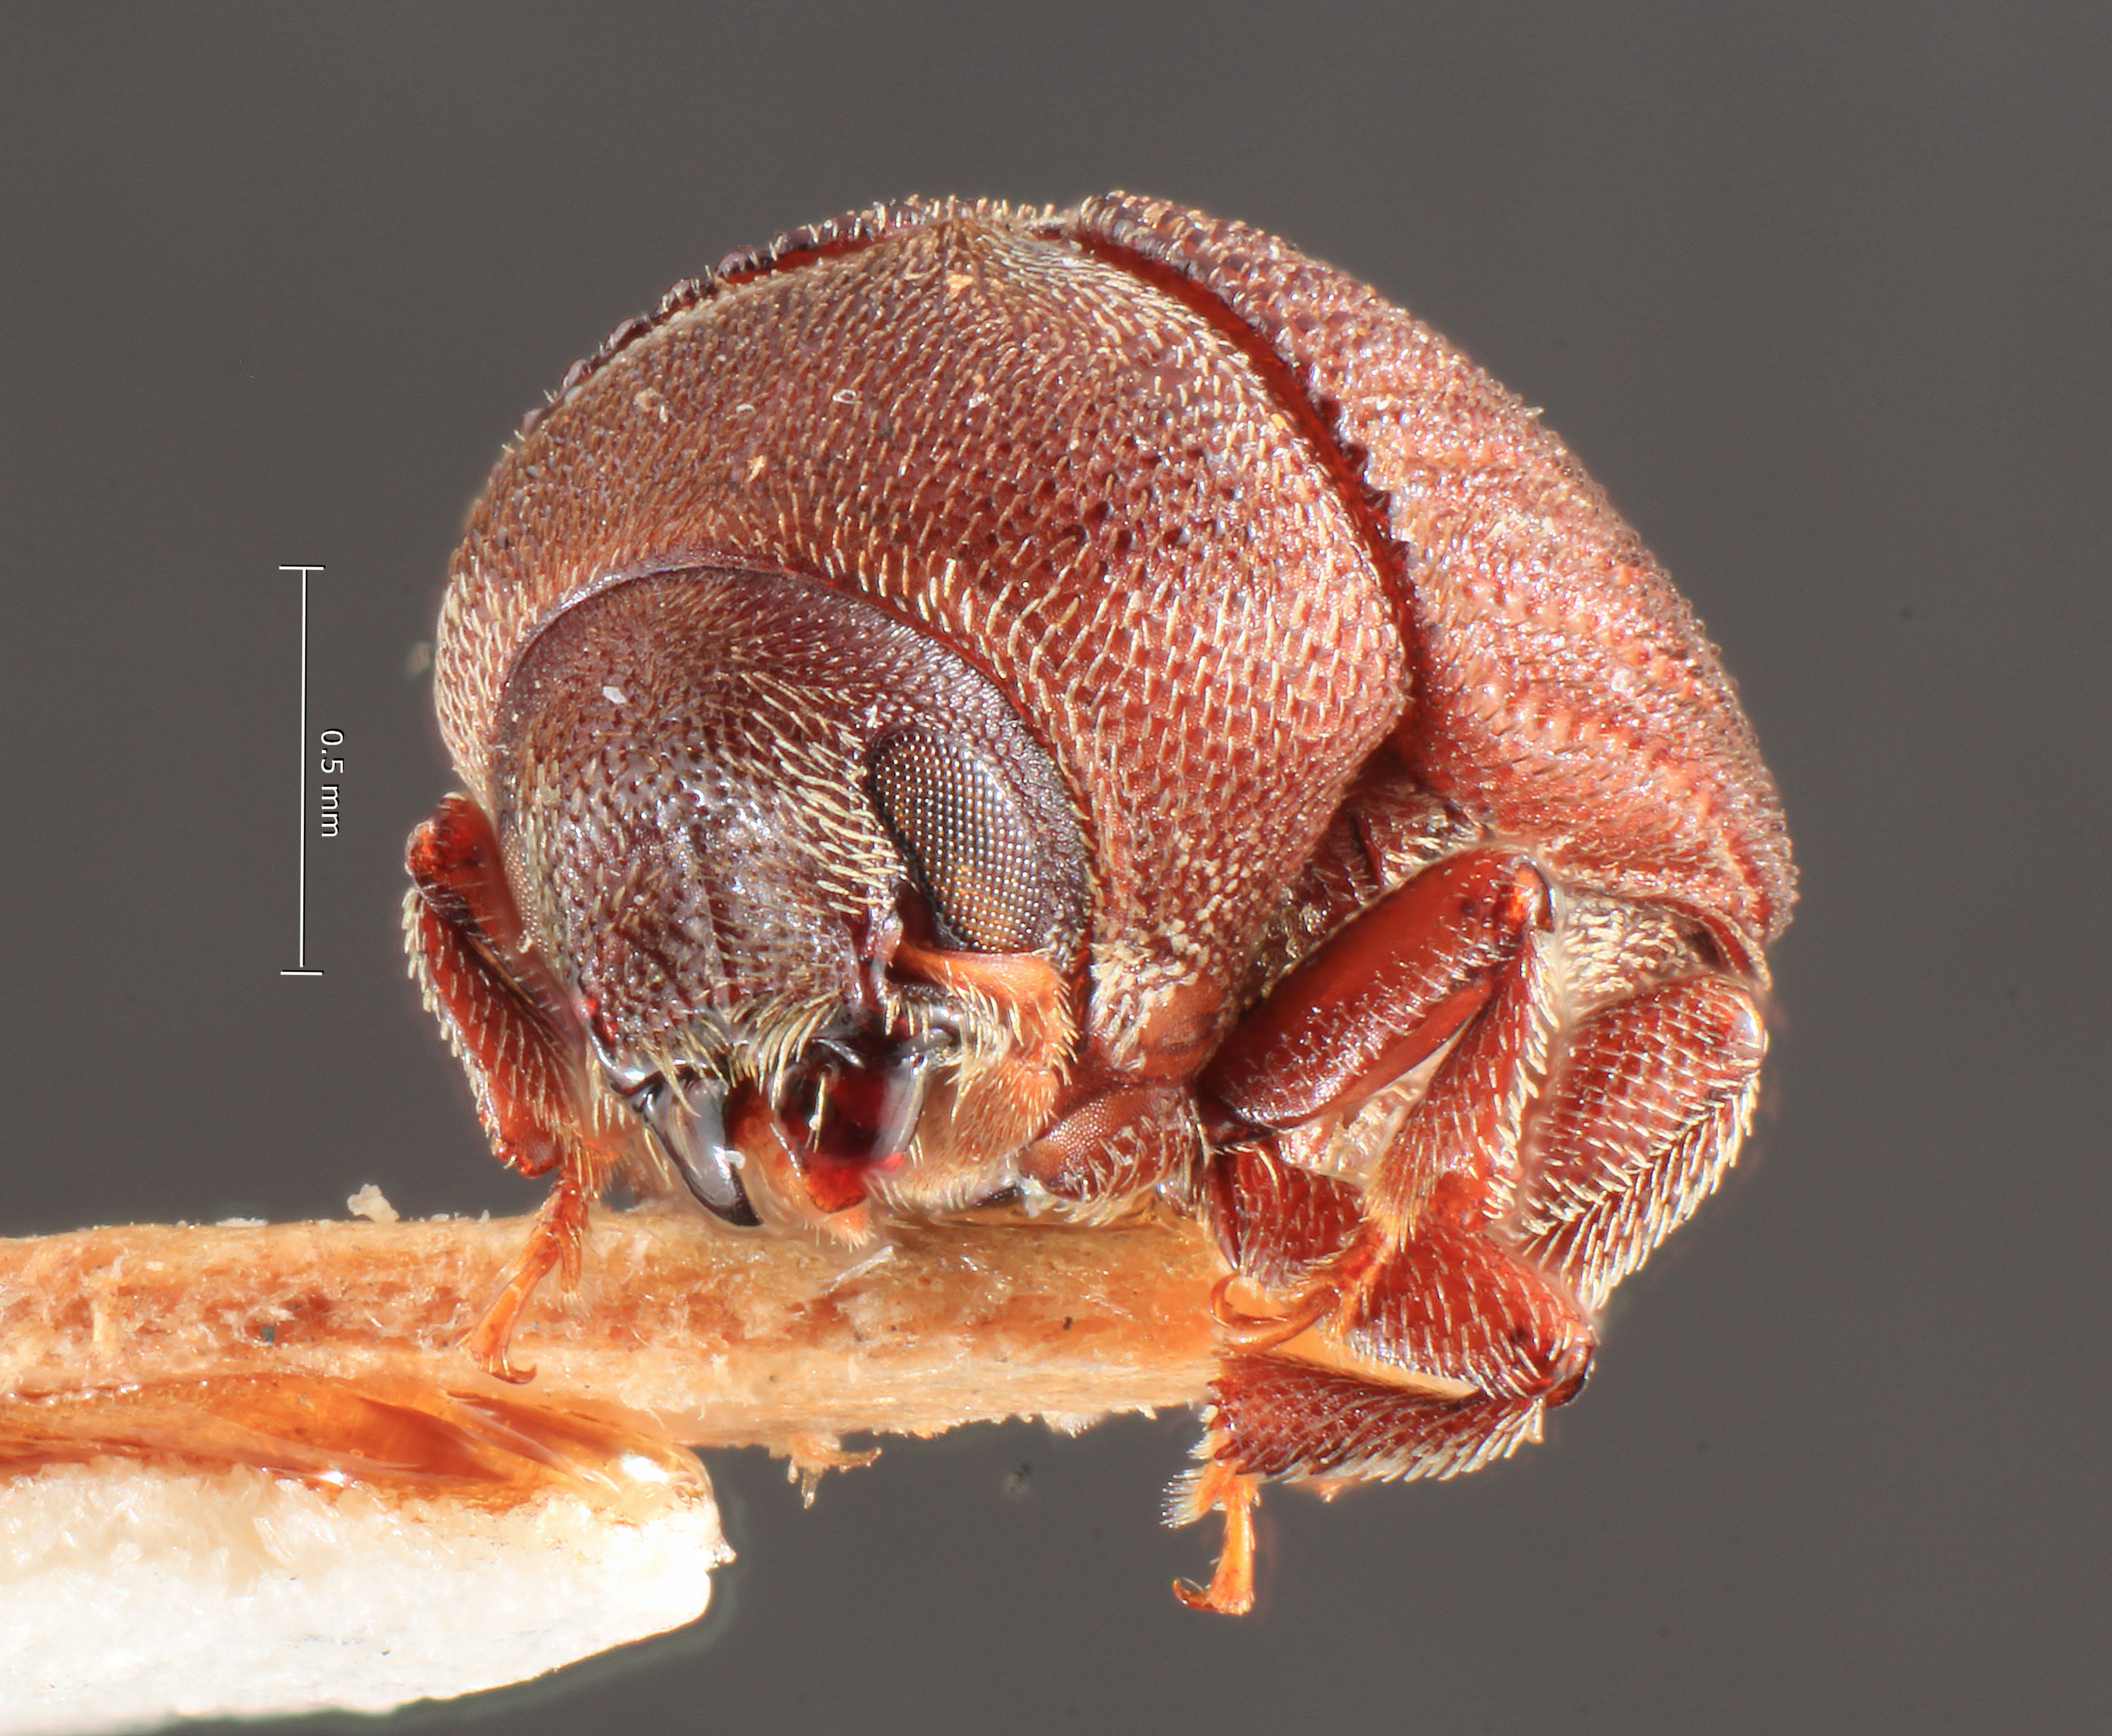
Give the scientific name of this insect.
Hylesinus persimilis
